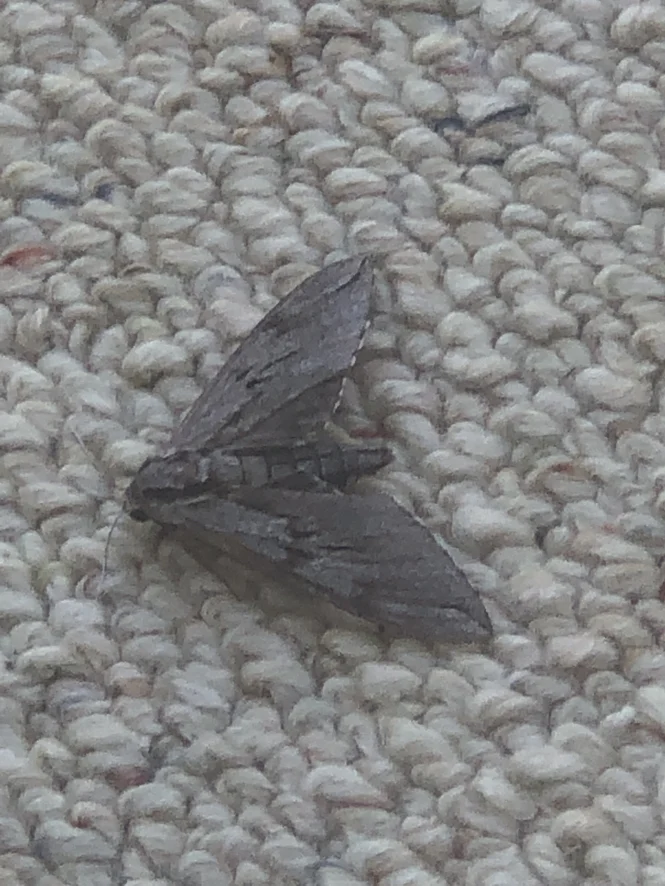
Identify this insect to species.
Sphinx pinastri
